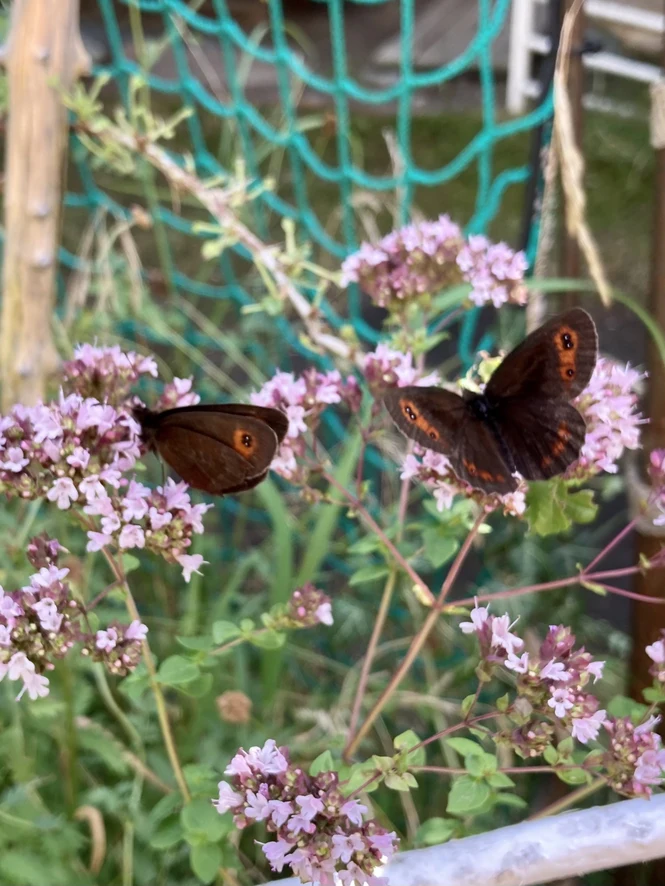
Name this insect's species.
Erebia aethiops
